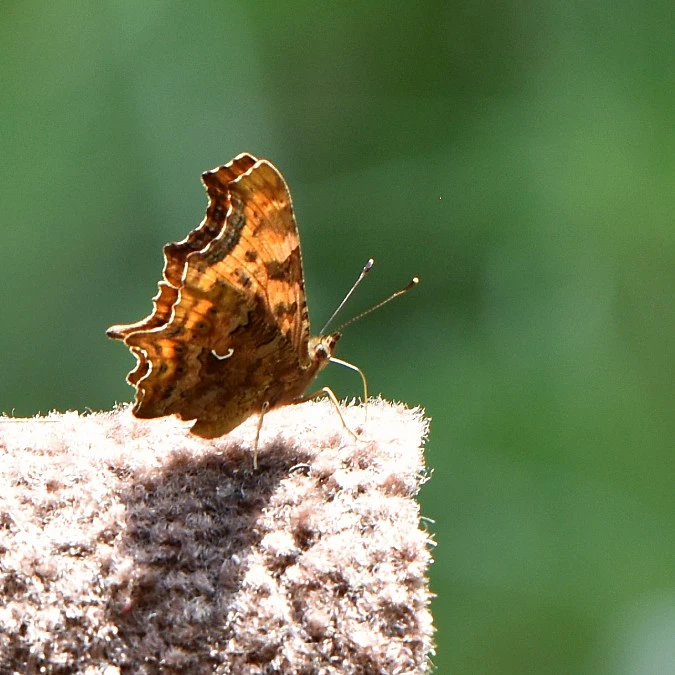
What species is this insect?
Polygonia c-album
